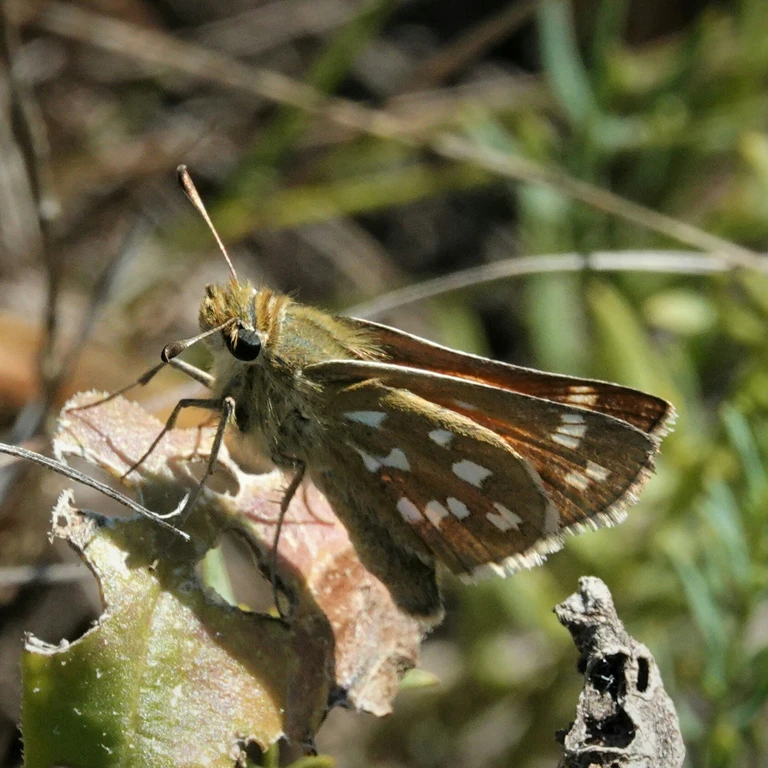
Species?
Hesperia comma
